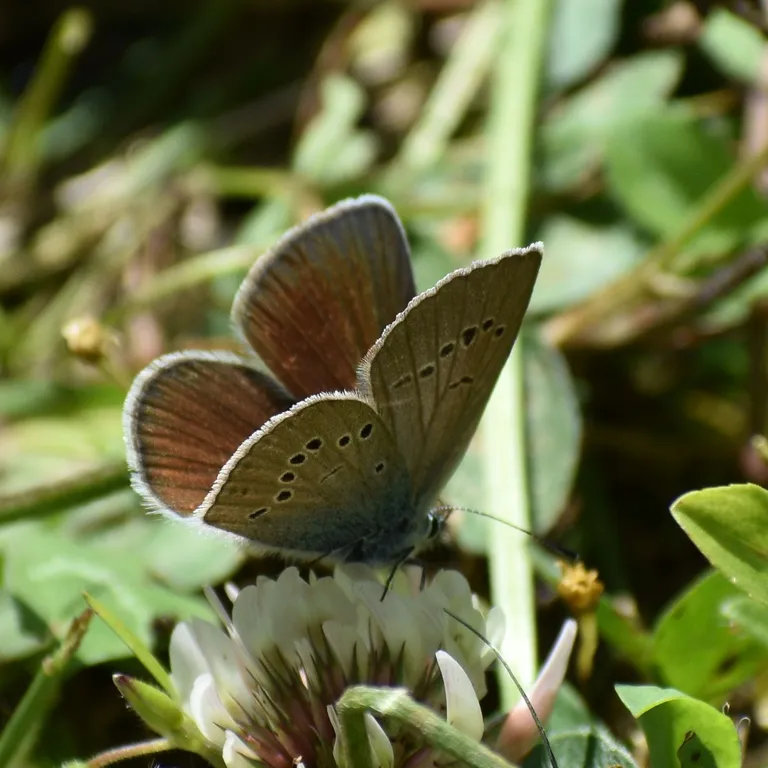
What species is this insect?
Cyaniris semiargus
